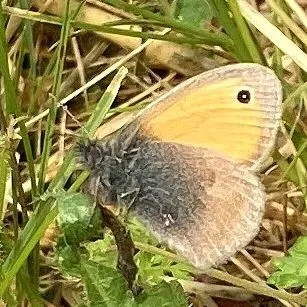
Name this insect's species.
Coenonympha pamphilus
